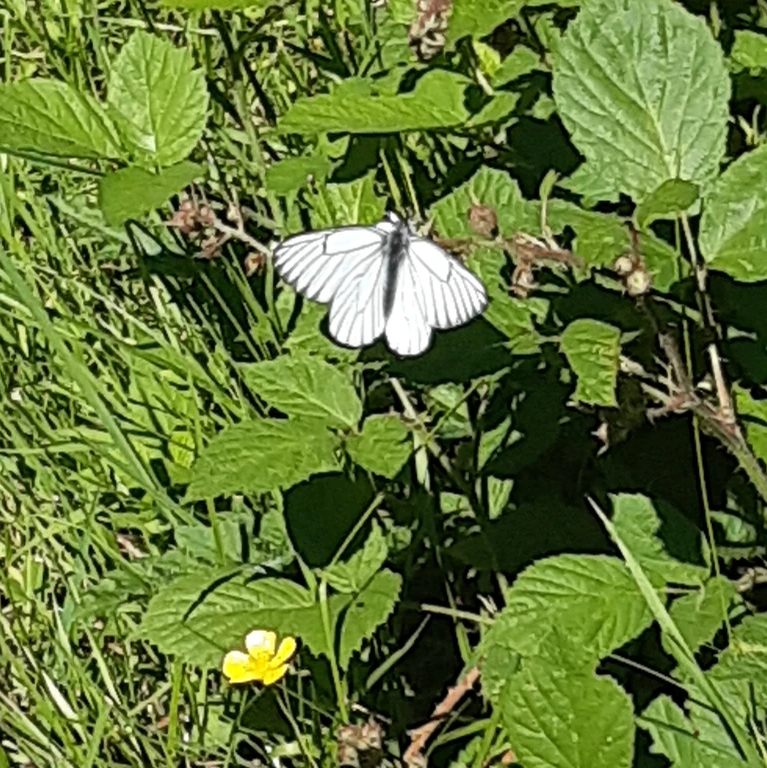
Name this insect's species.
Aporia crataegi
